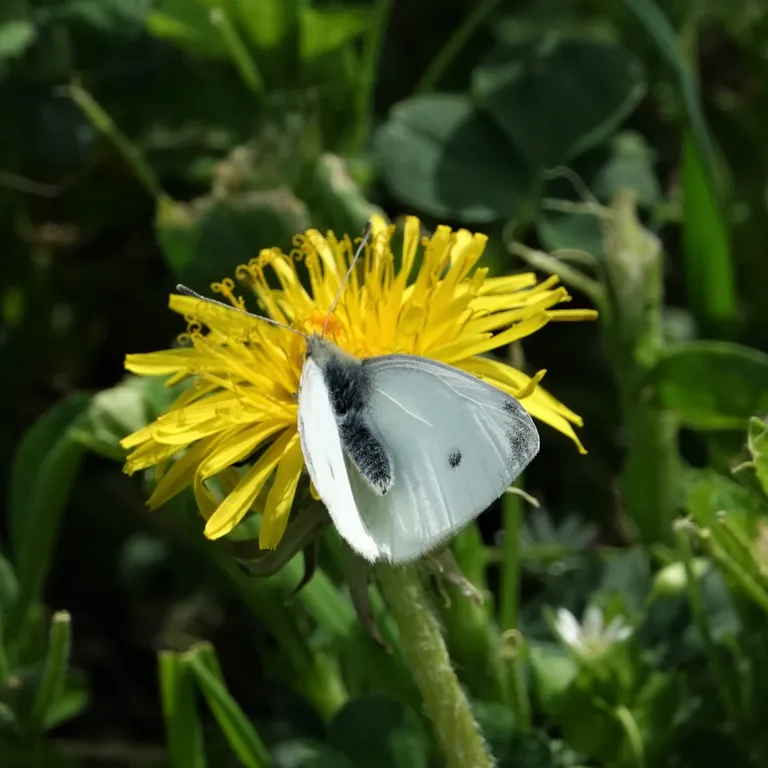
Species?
Pieris rapae
